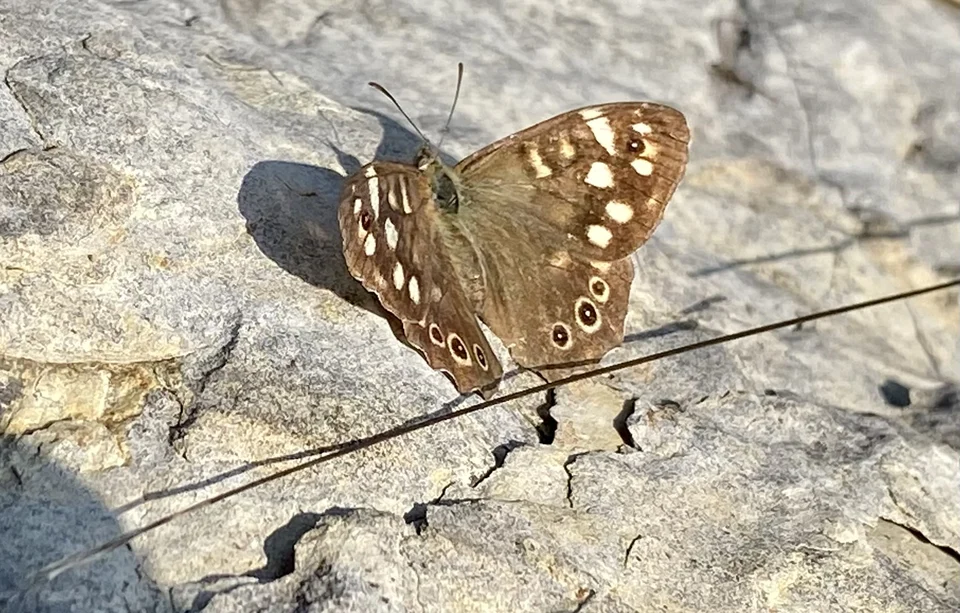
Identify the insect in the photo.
Pararge aegeria
